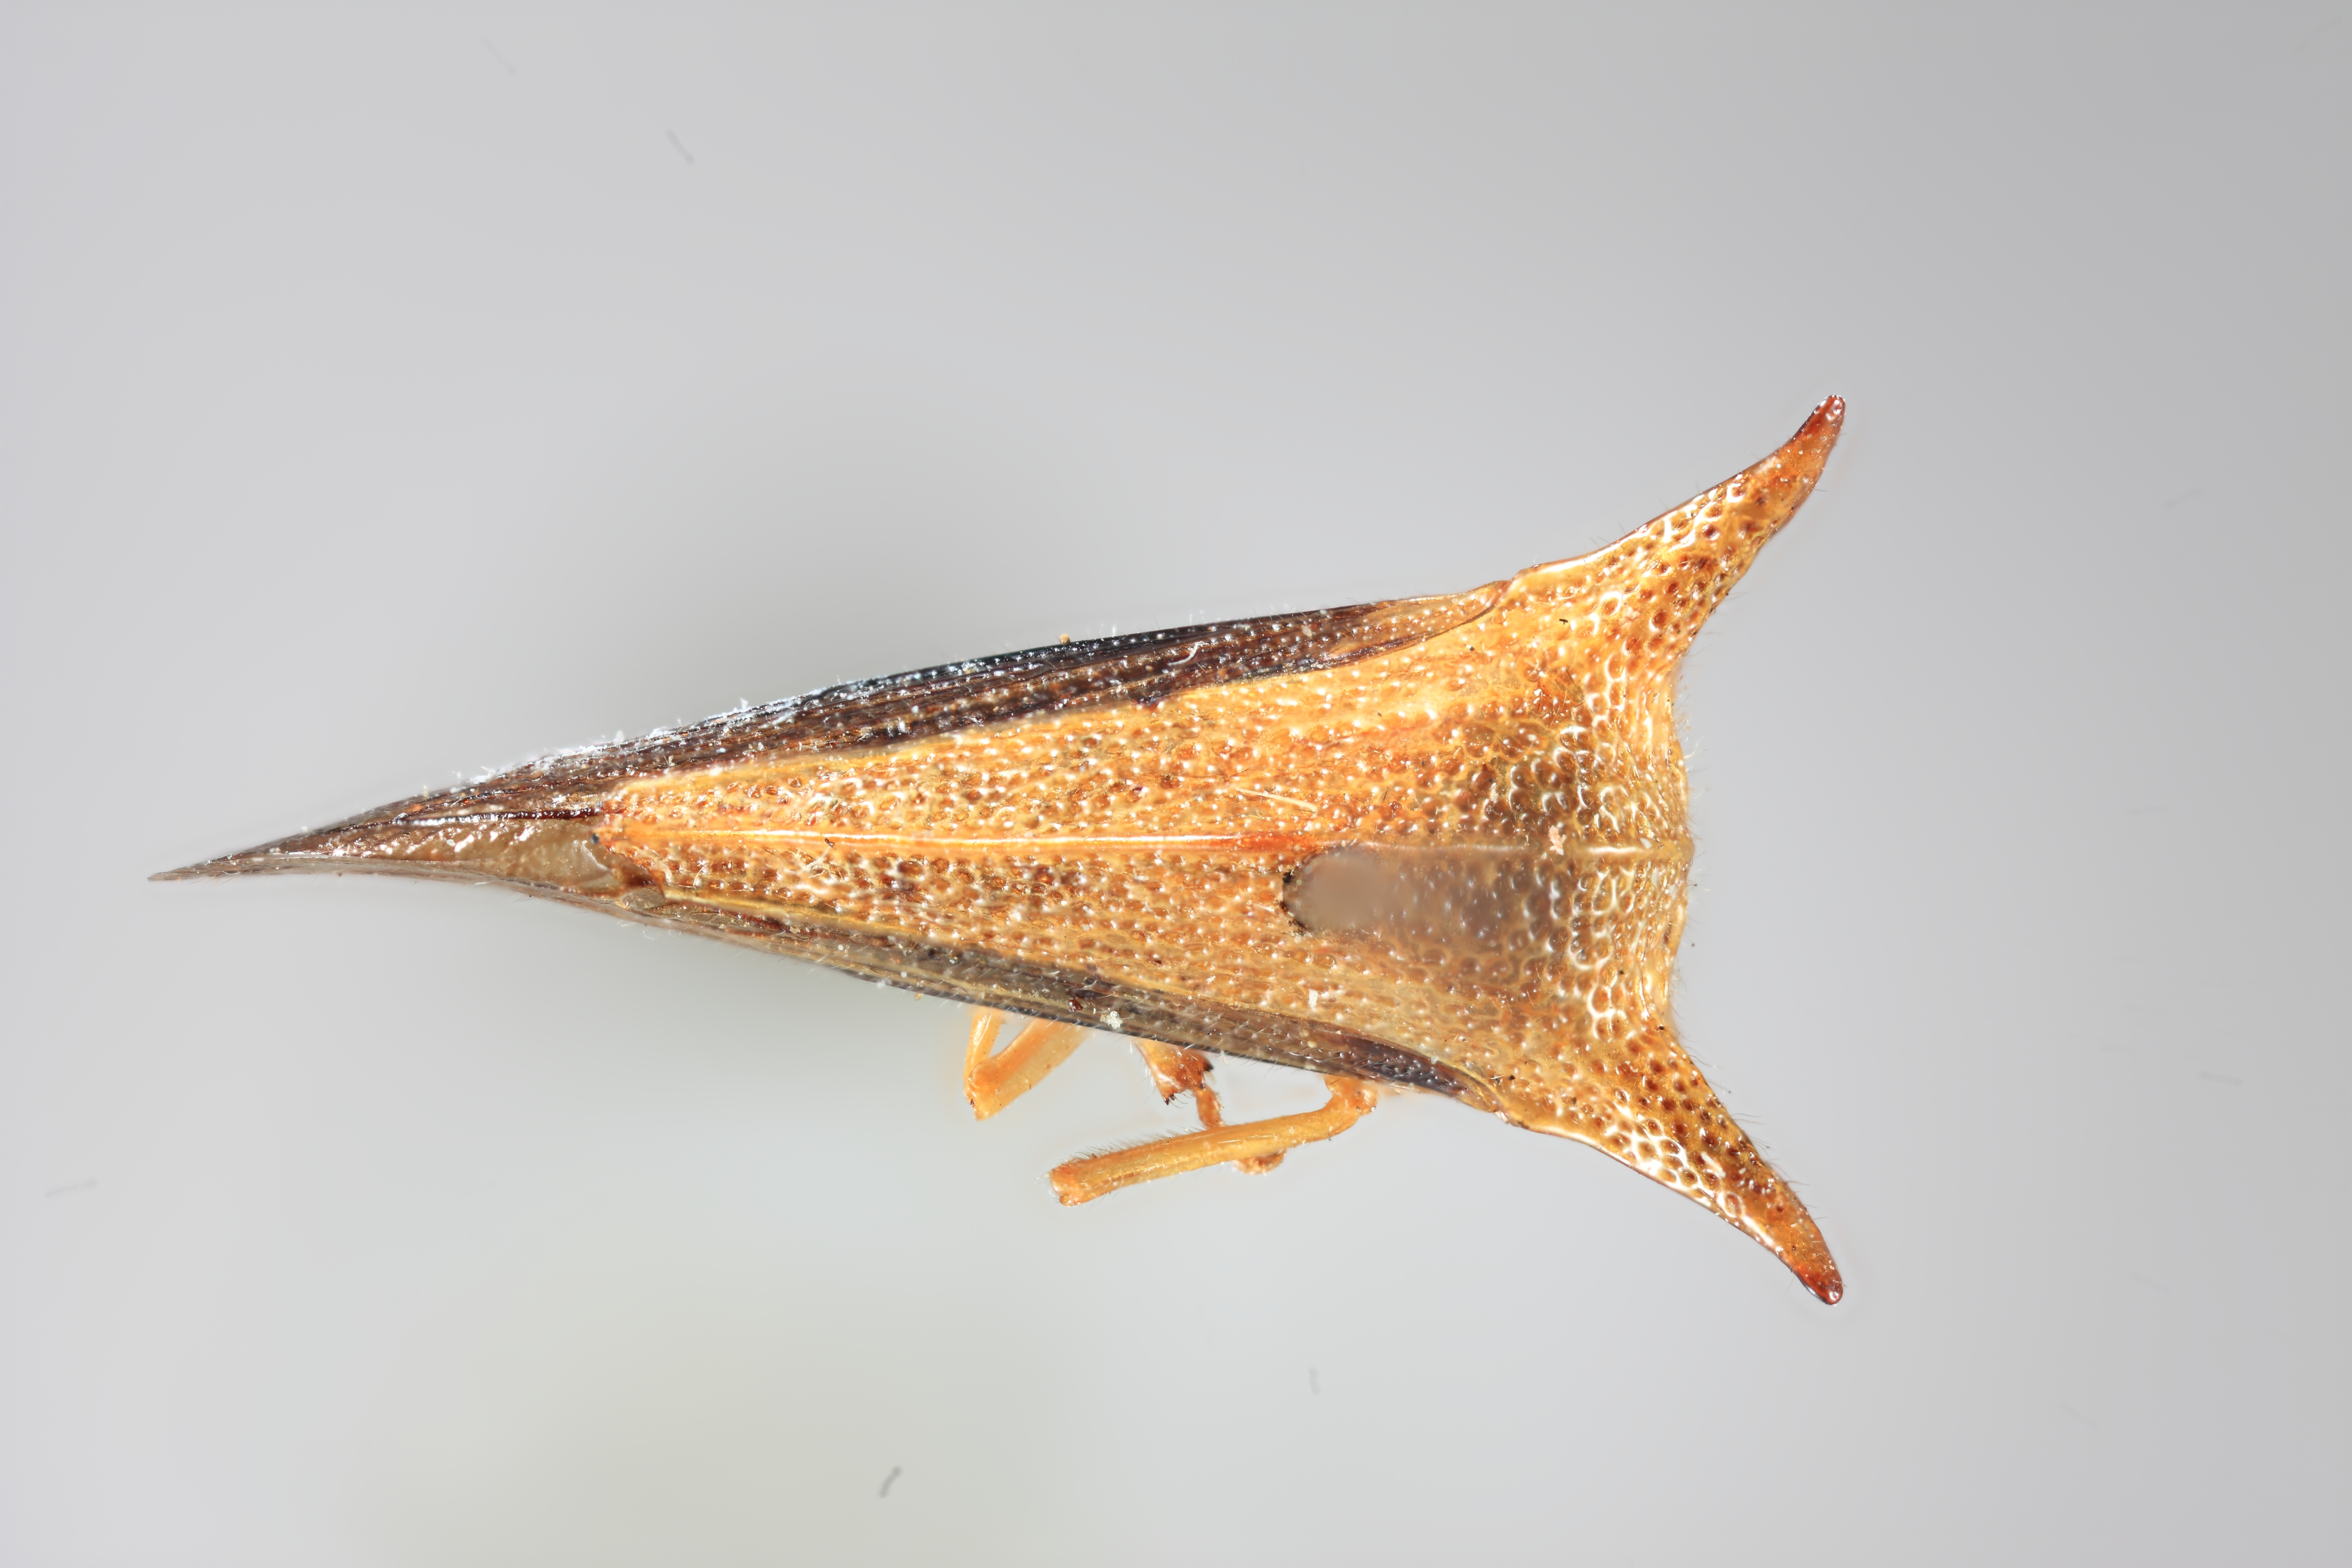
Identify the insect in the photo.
Alchisme projecta
